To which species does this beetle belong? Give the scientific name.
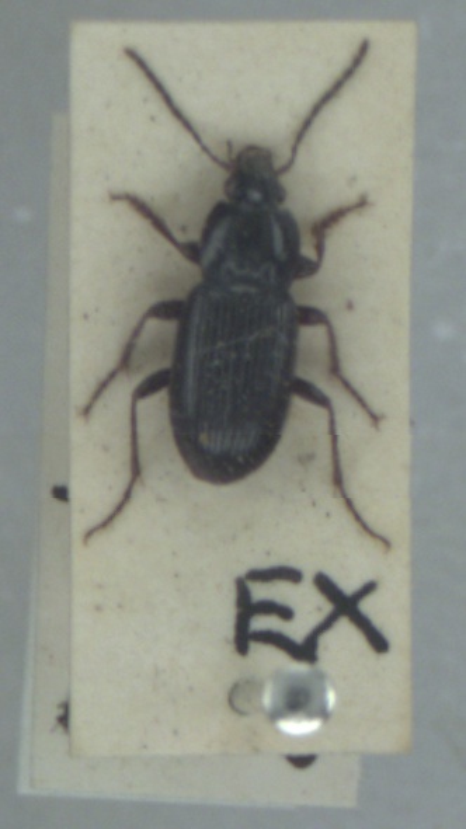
Pterostichus vernalis
